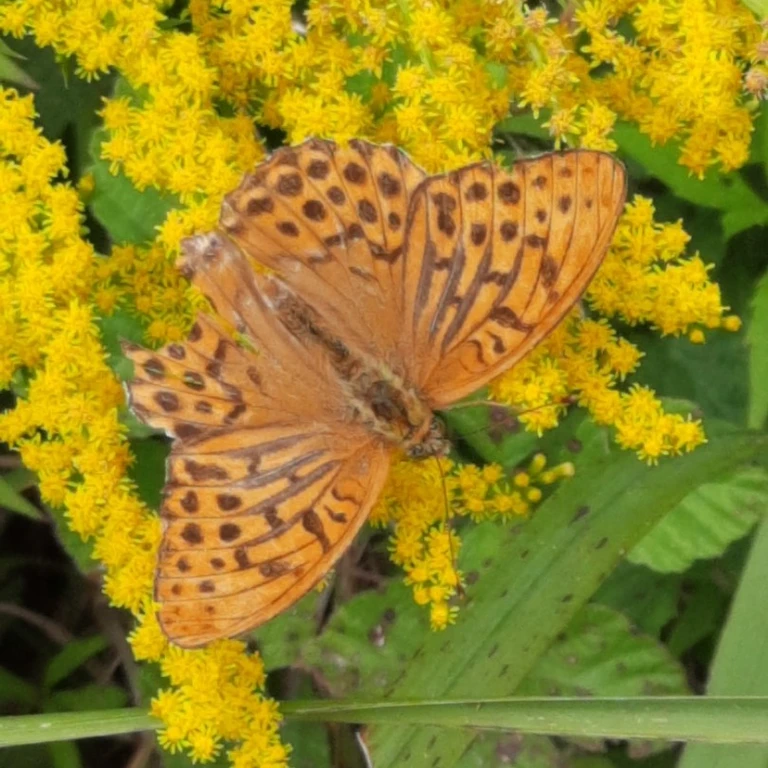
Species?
Argynnis paphia
